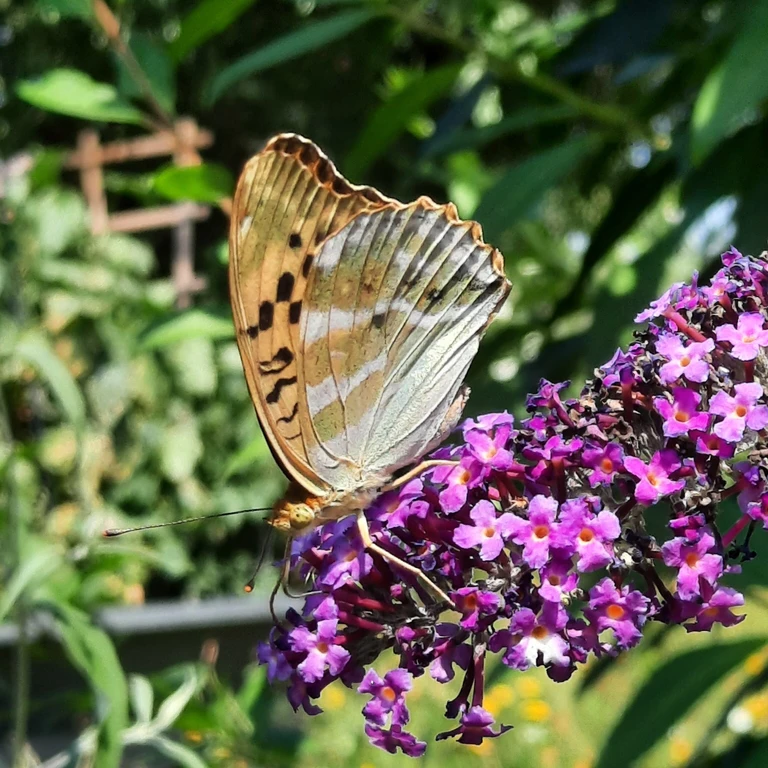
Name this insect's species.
Argynnis paphia
